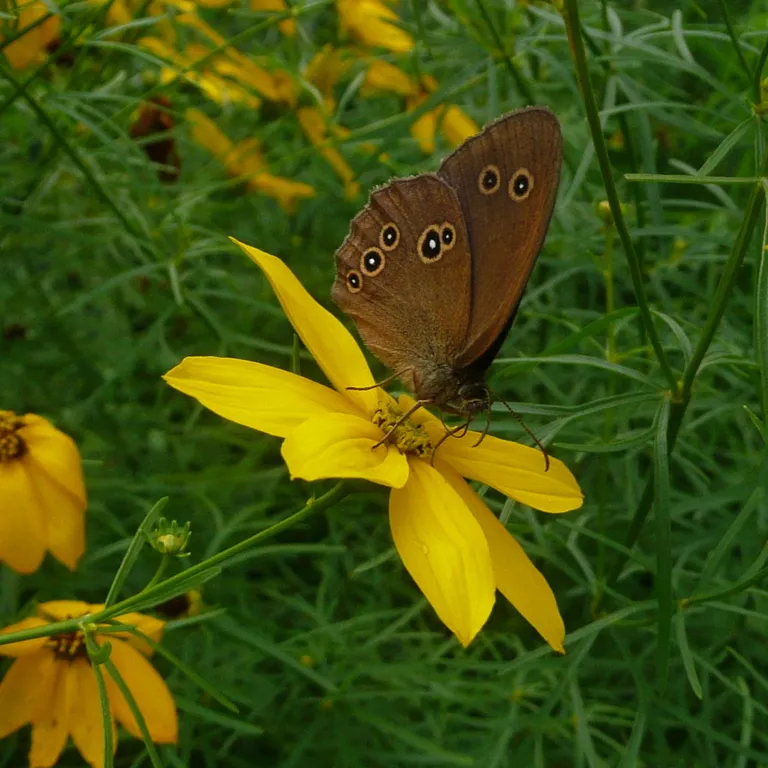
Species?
Aphantopus hyperantus
